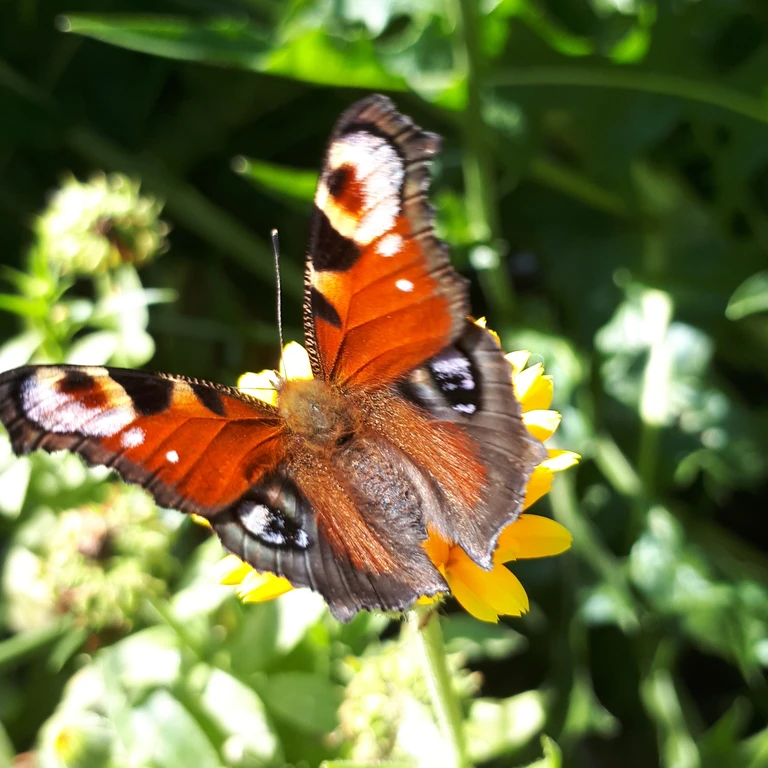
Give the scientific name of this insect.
Aglais io
